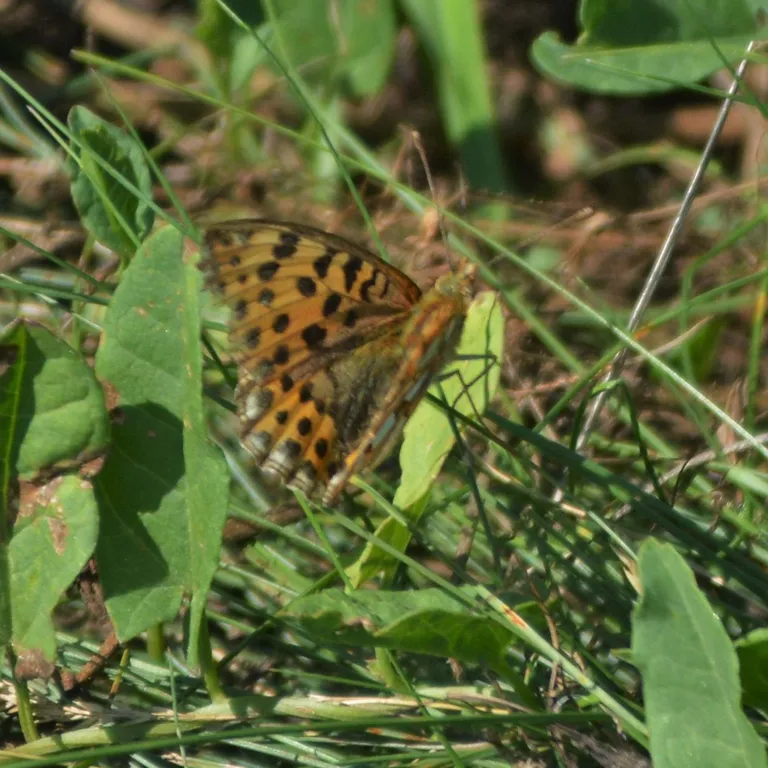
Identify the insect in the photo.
Issoria lathonia
